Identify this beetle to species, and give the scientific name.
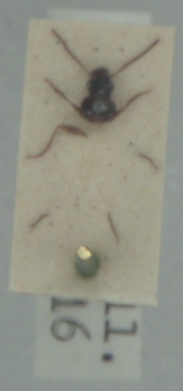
Ocys quinquestriatus
